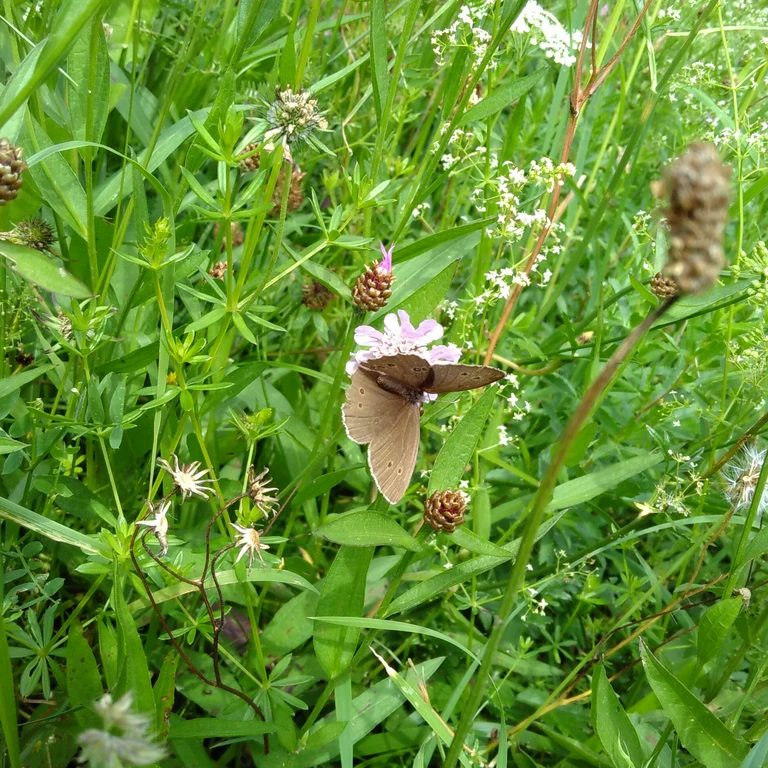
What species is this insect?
Aphantopus hyperantus
